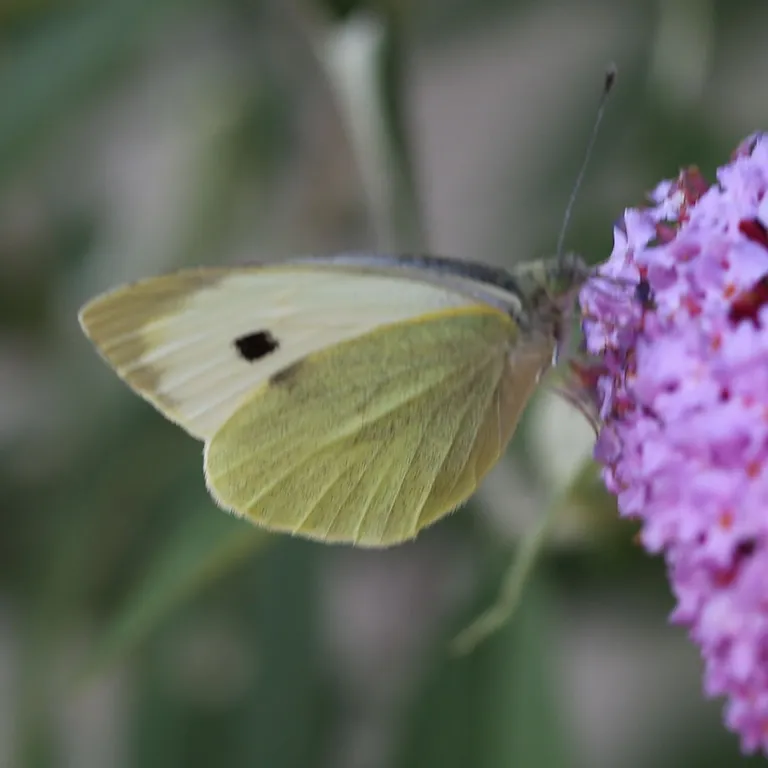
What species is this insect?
Pieris brassicae
